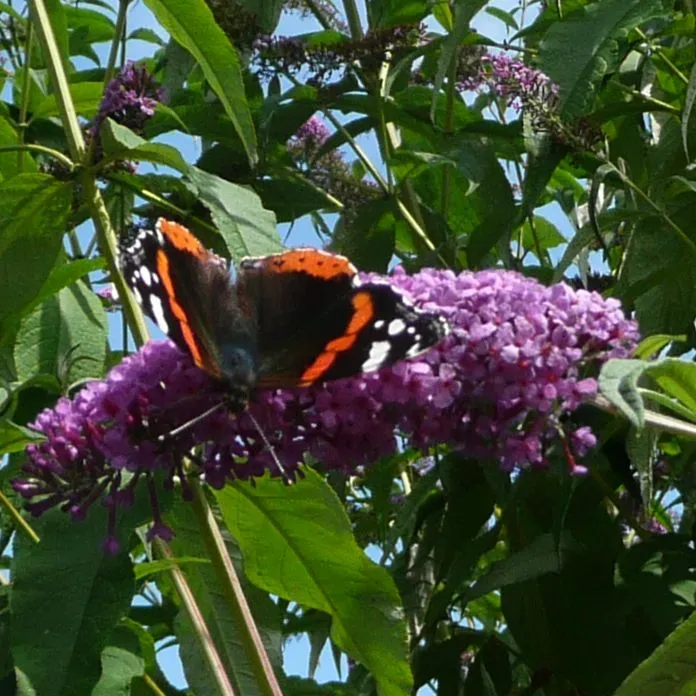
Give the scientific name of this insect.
Vanessa atalanta
